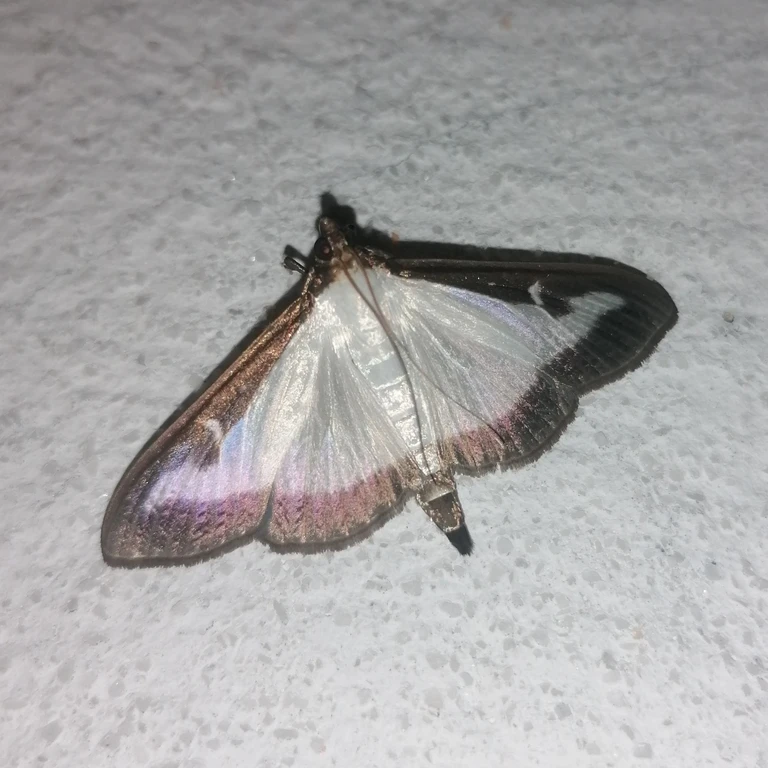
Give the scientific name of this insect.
Cydalima perspectalis
